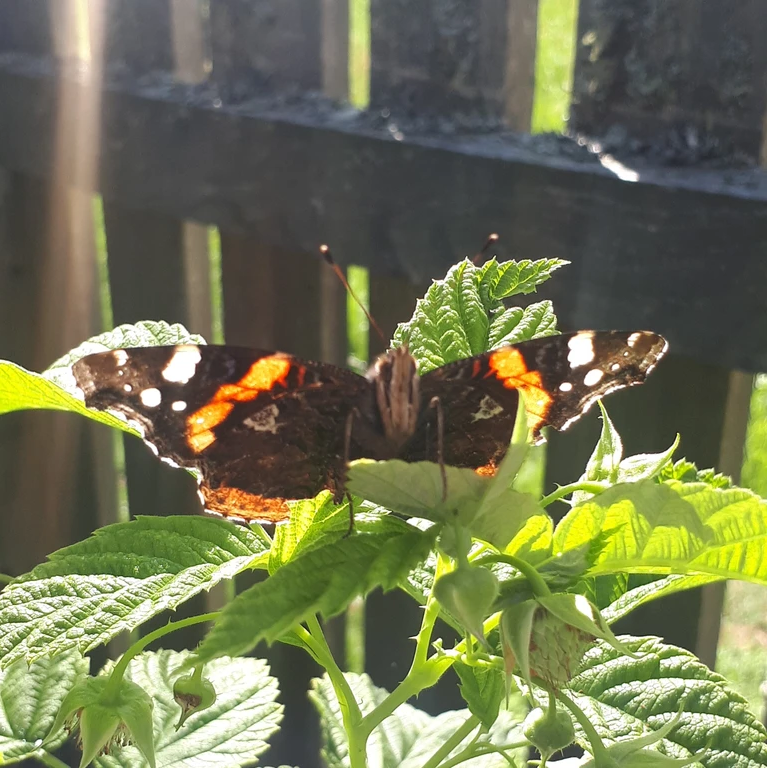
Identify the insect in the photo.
Vanessa atalanta
